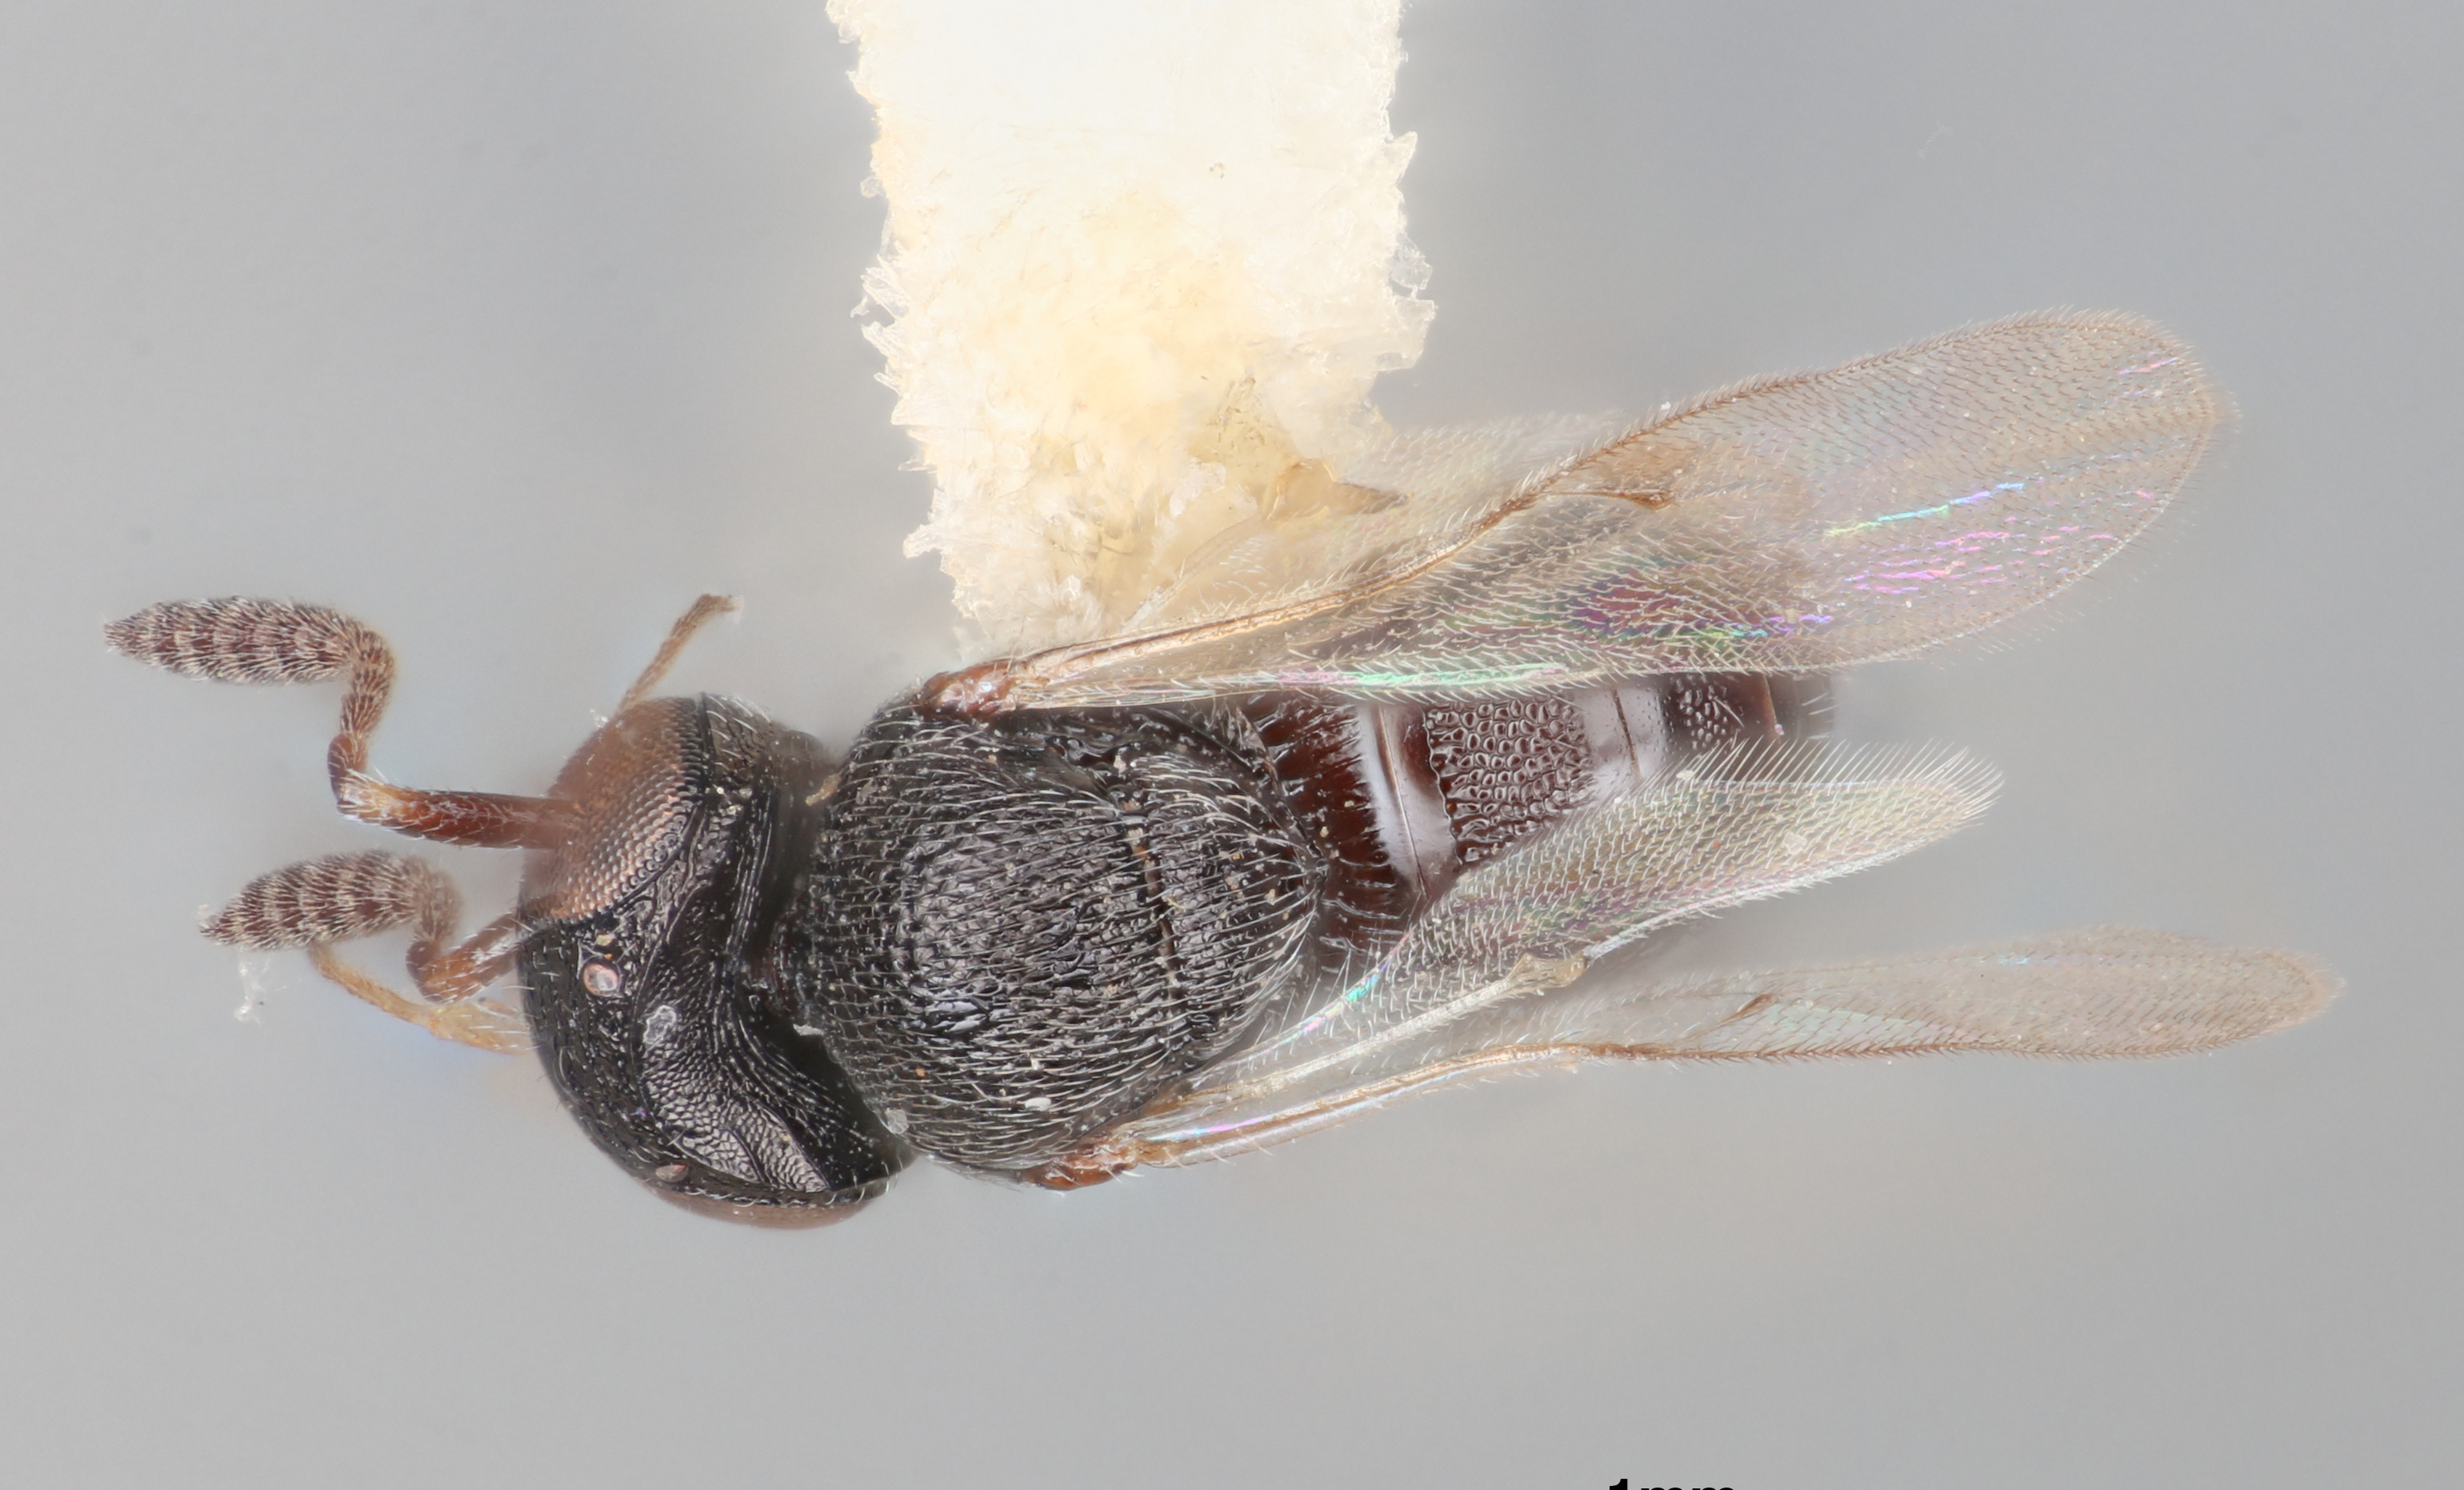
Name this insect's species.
Gryon hogenakalensis
